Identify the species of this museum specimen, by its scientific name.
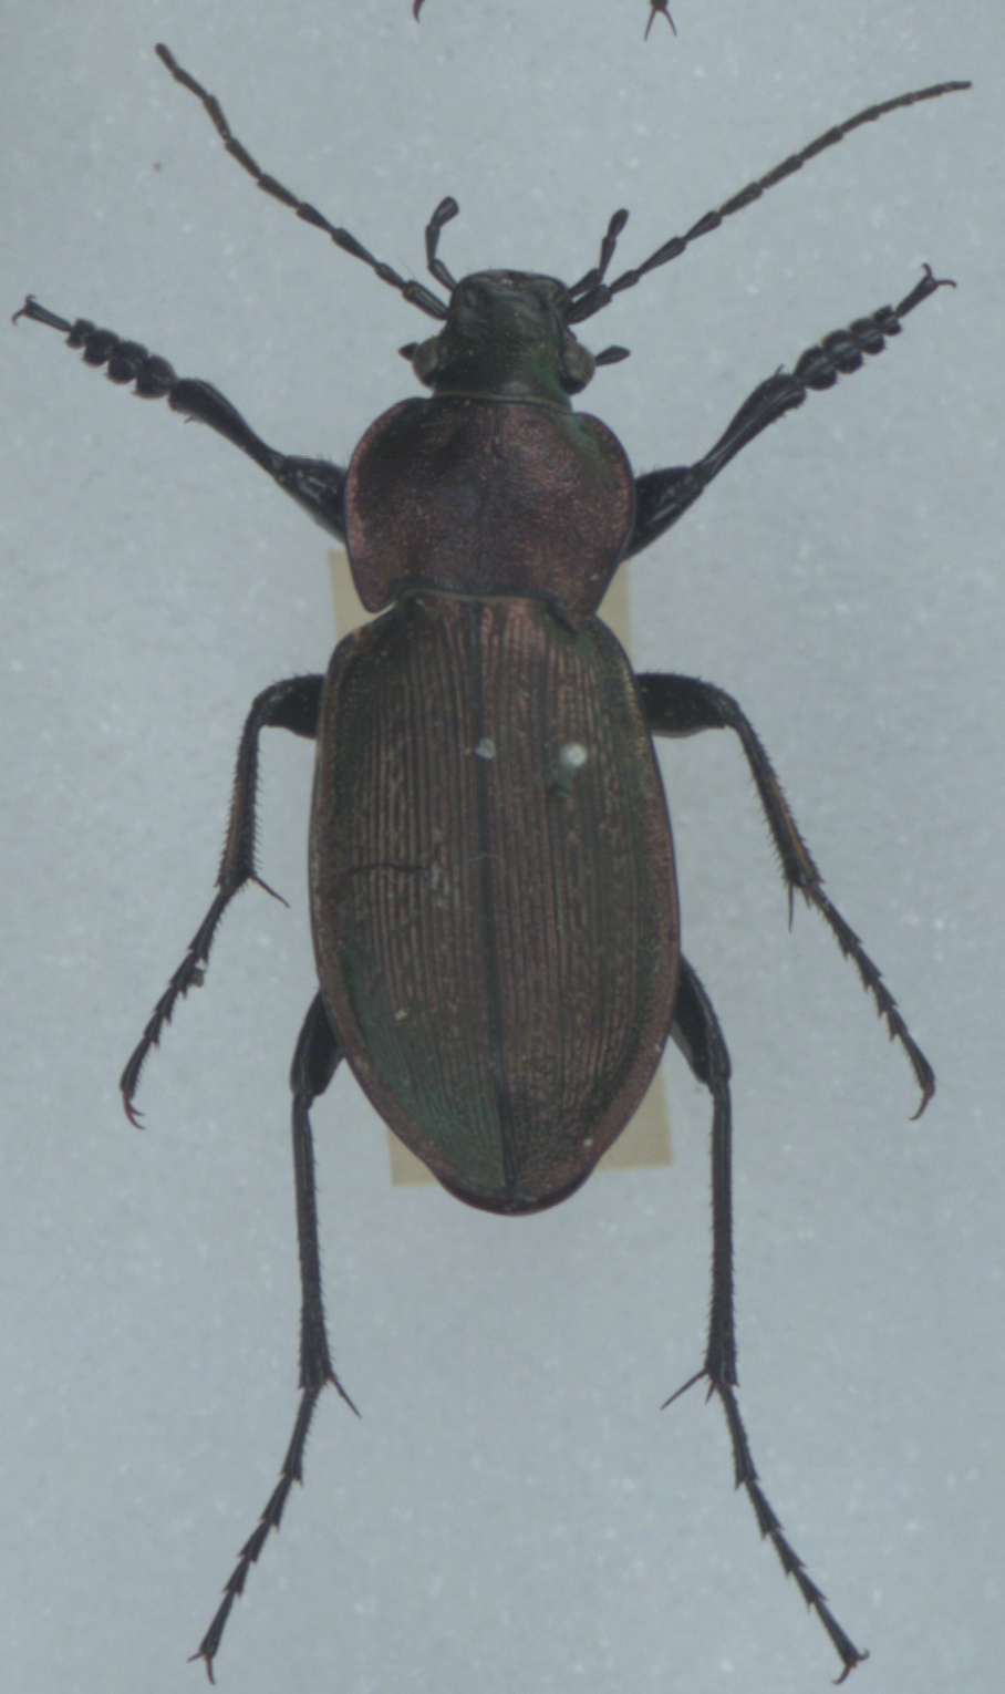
Carabus monilis
